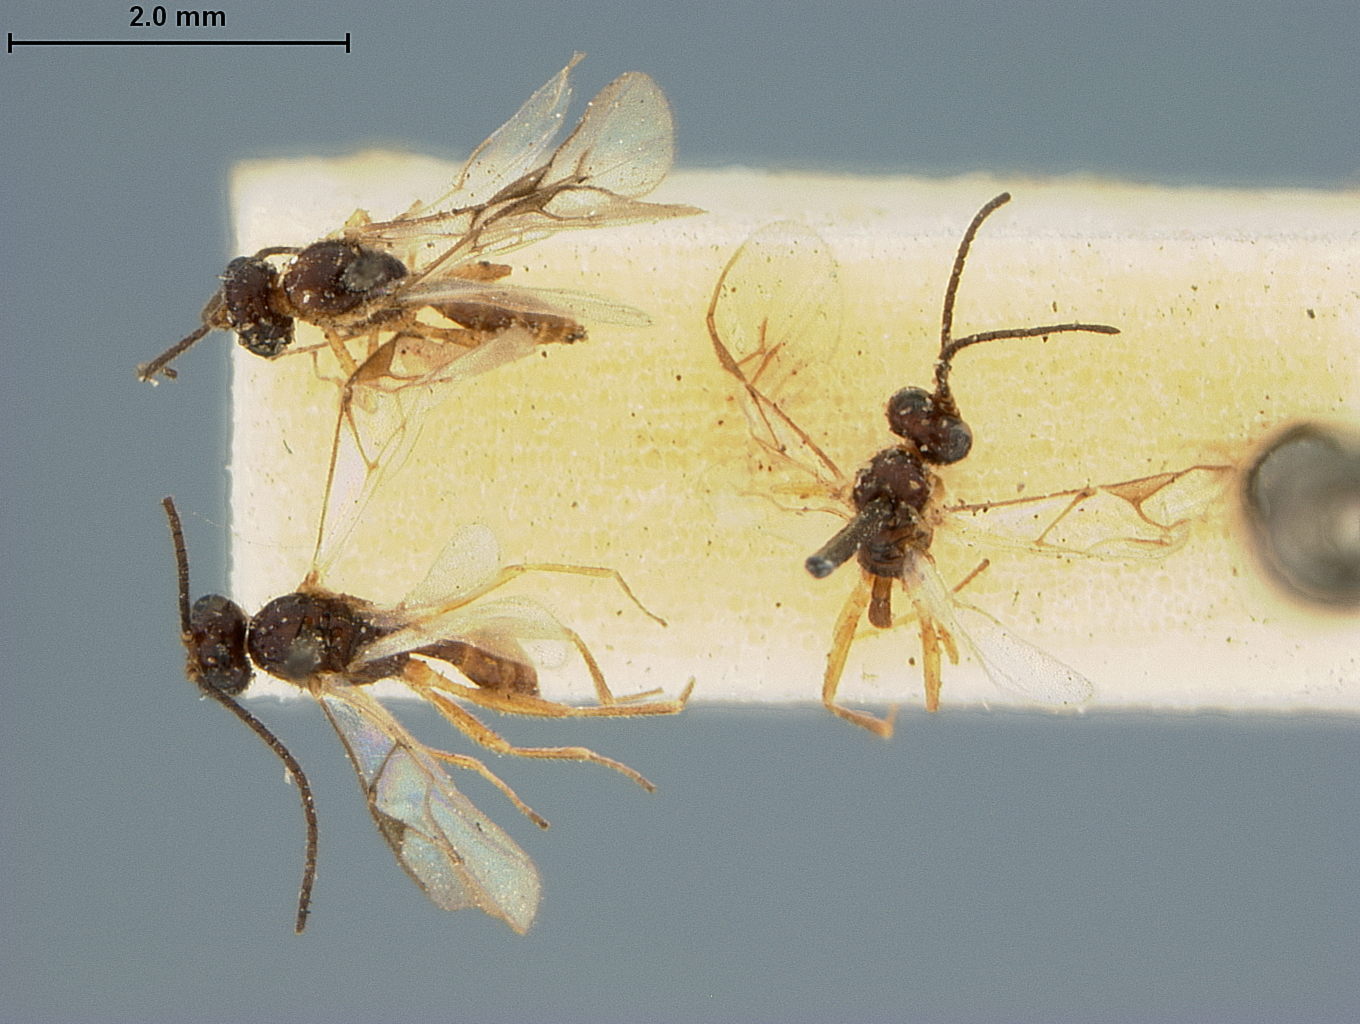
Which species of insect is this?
Aphidius lachni
